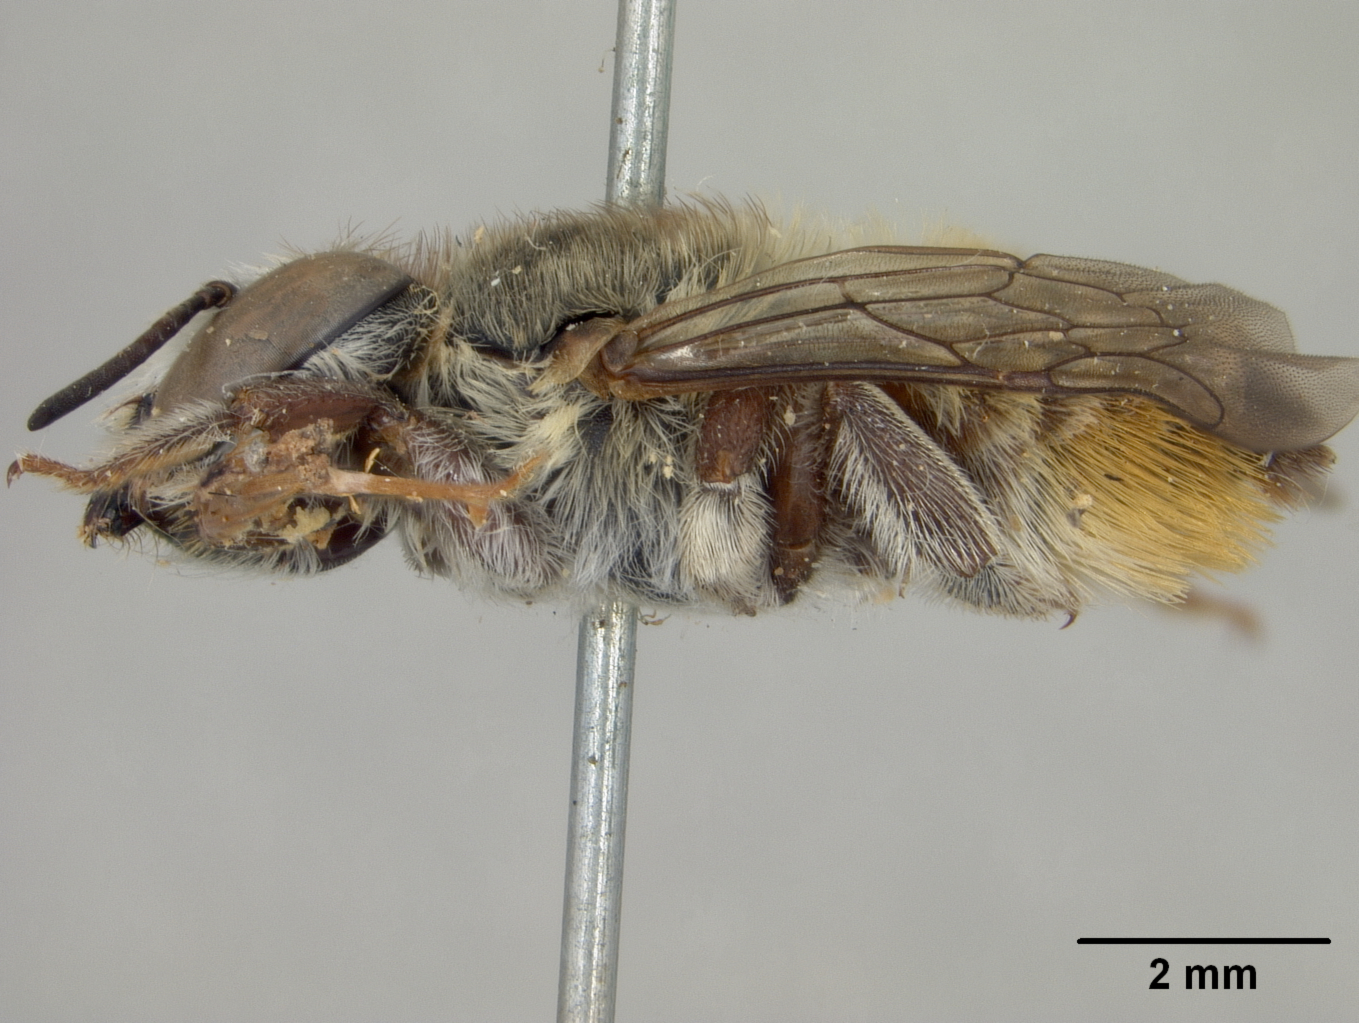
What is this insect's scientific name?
Megachile ekuviella
